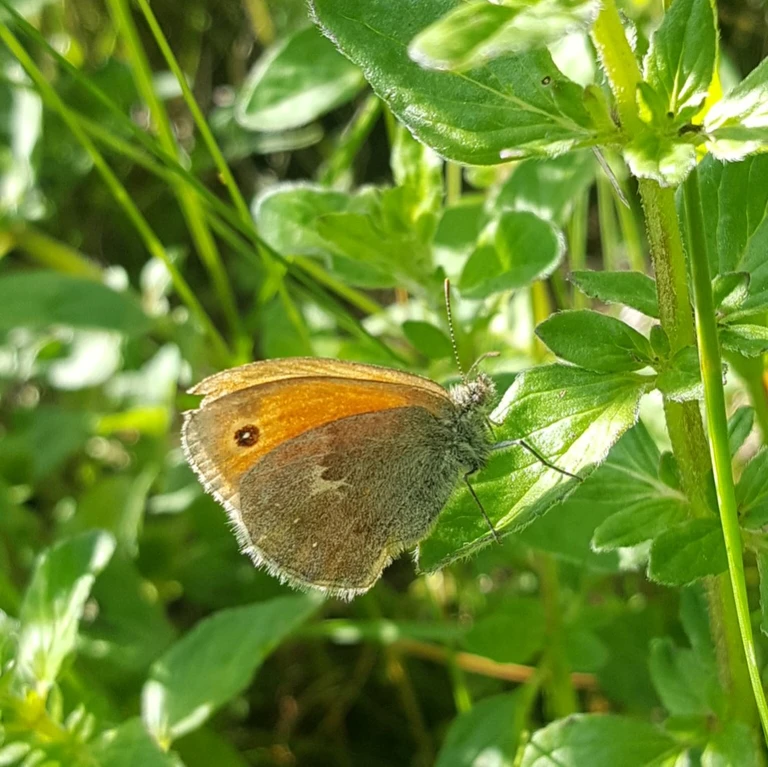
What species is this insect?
Coenonympha pamphilus
